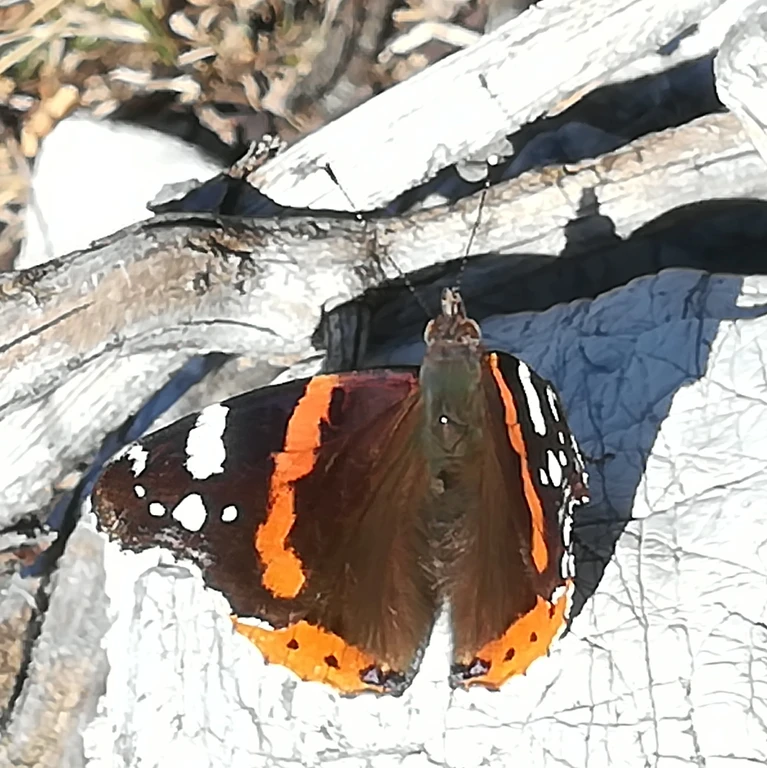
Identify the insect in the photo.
Vanessa atalanta
